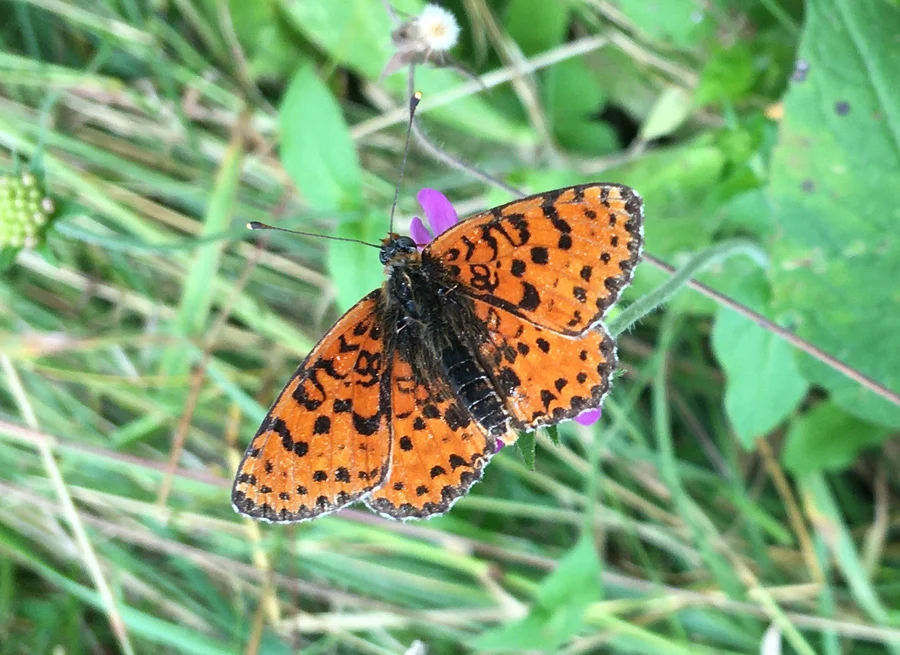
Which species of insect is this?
Melitaea didyma
